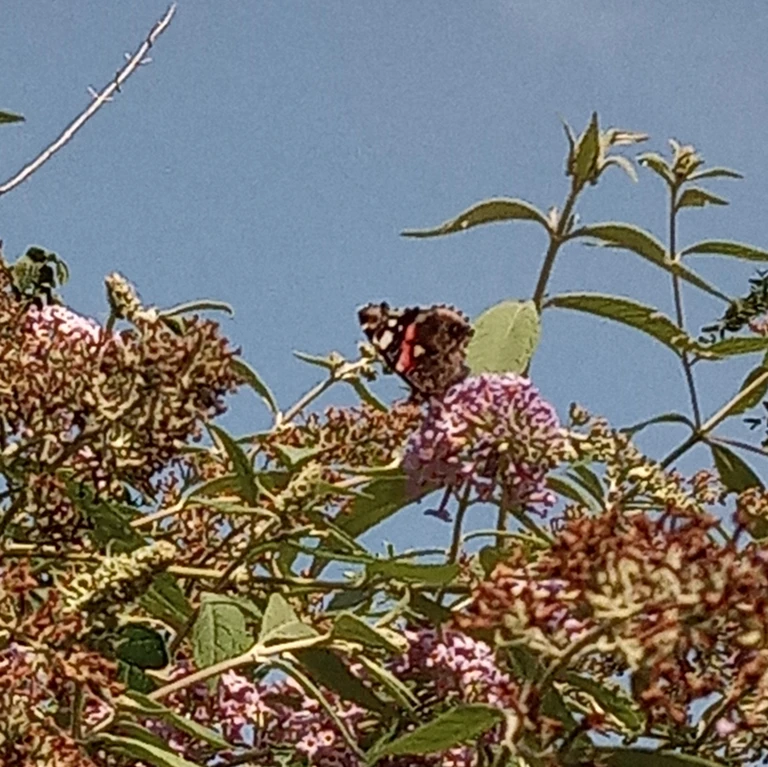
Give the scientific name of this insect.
Vanessa atalanta
